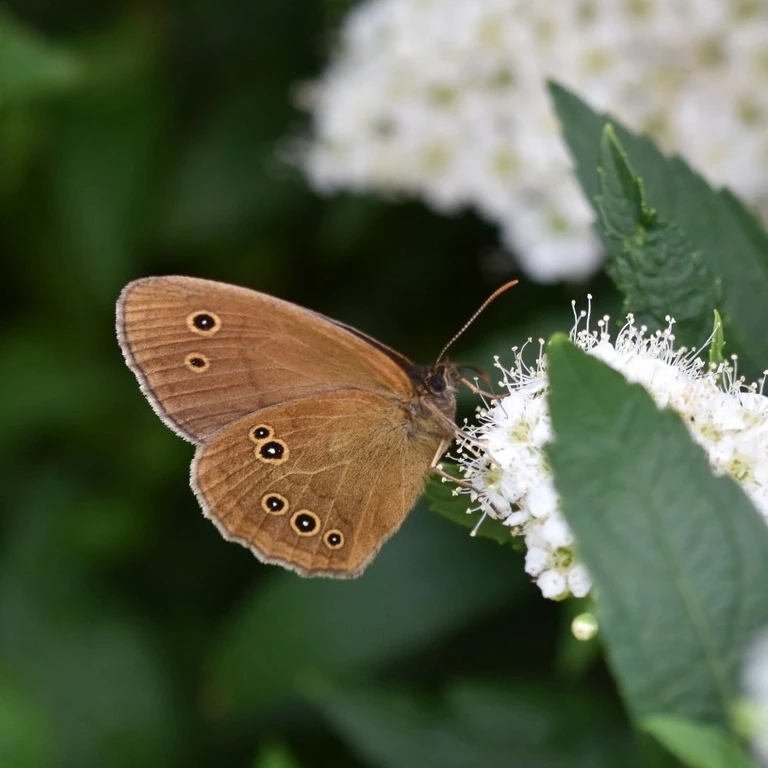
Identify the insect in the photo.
Aphantopus hyperantus
